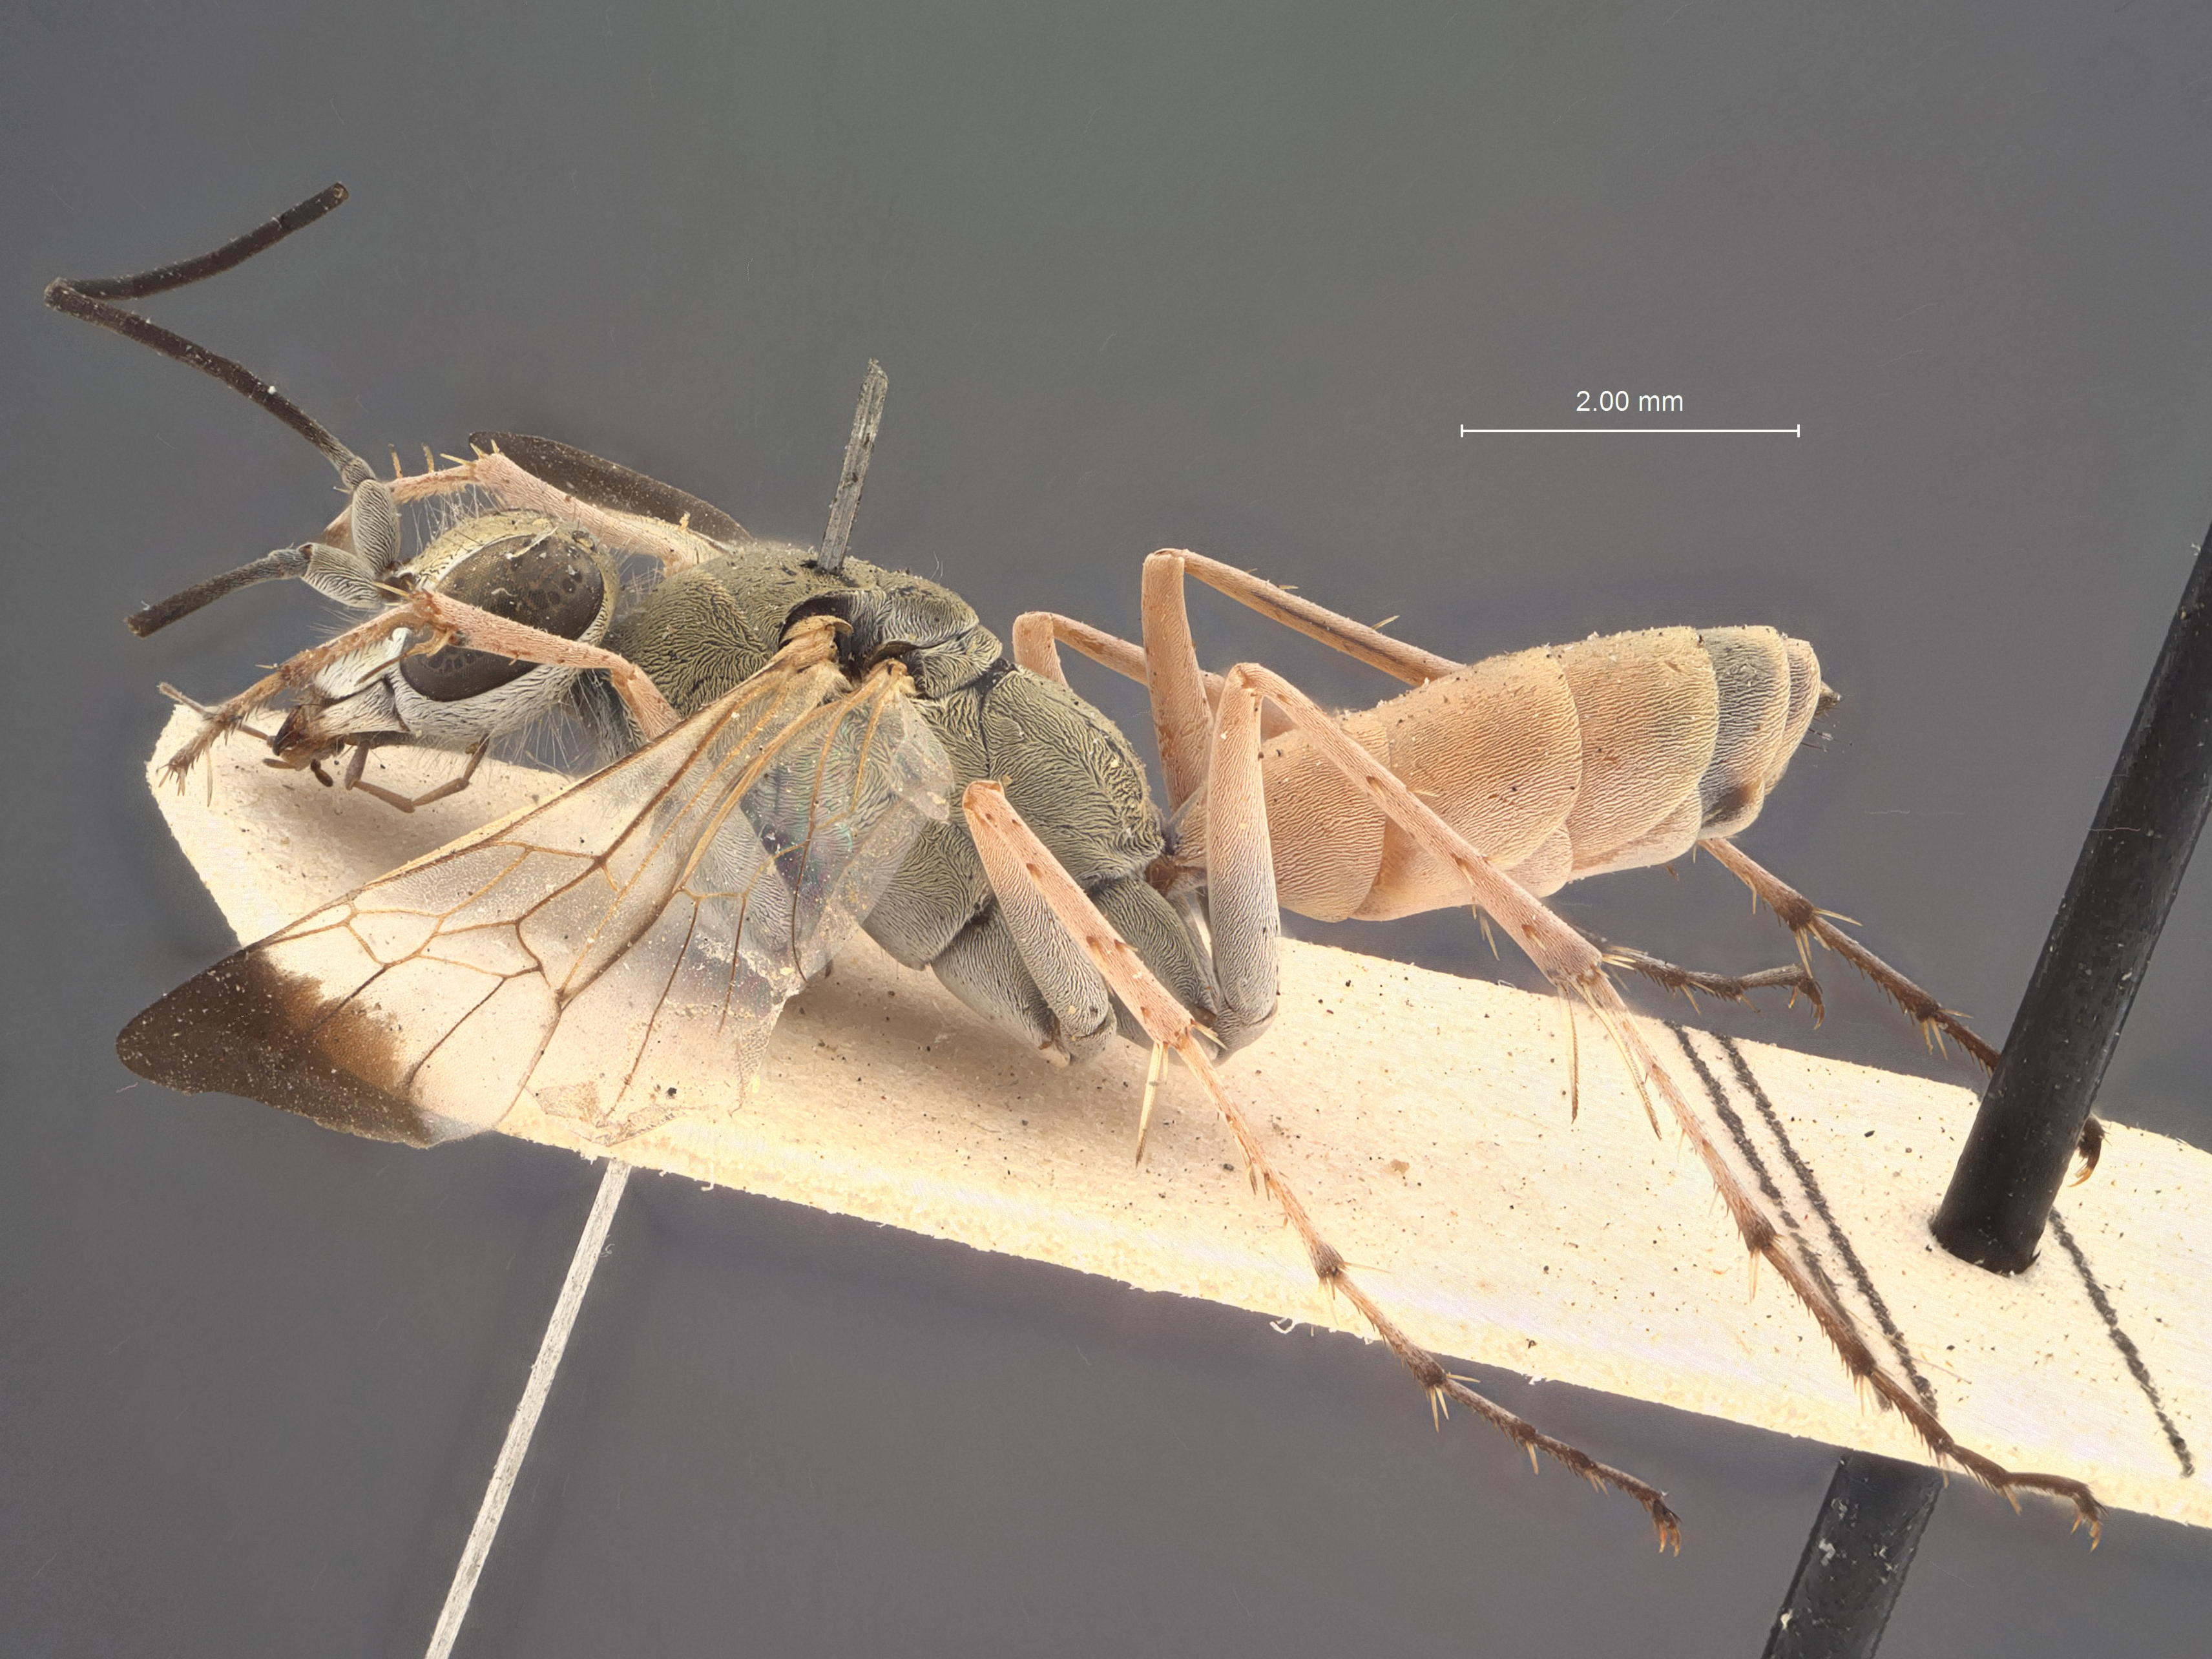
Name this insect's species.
Gonaporus alfierrii
